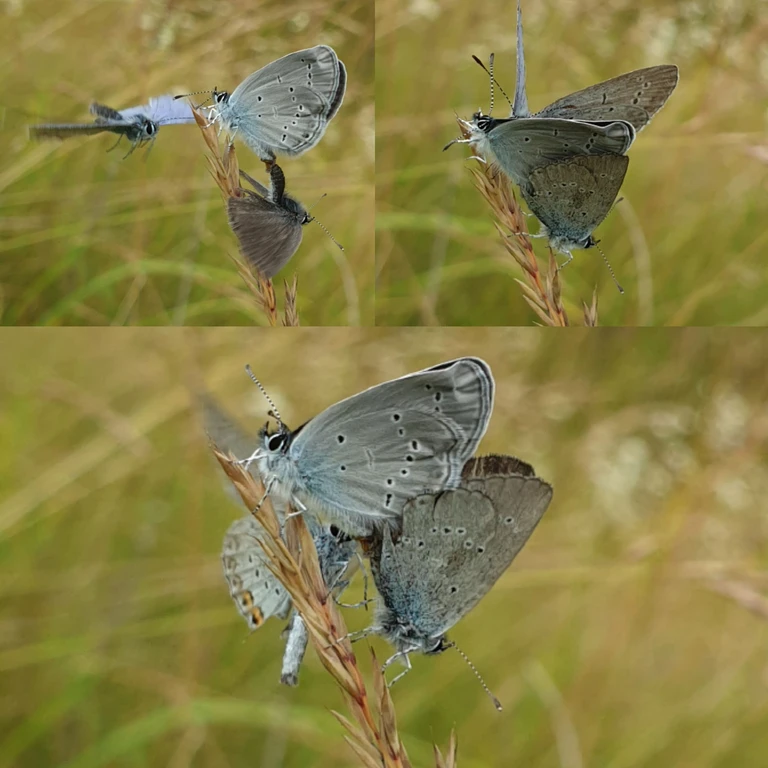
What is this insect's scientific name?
Cupido minimus
